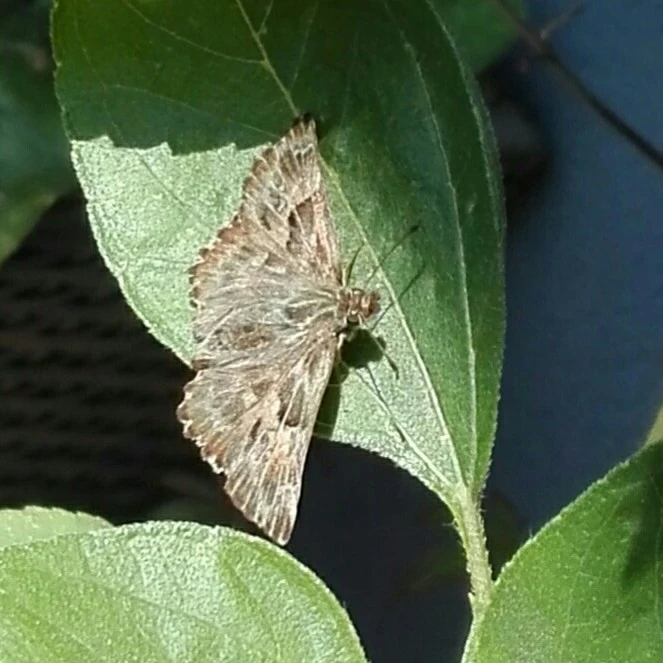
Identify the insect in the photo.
Carcharodus alceae
